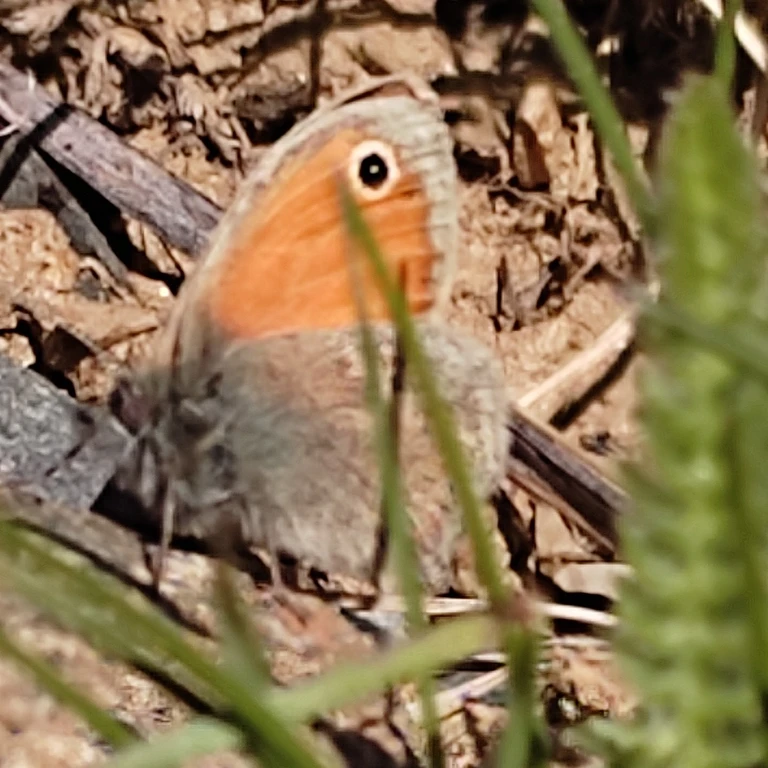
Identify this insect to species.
Coenonympha pamphilus
